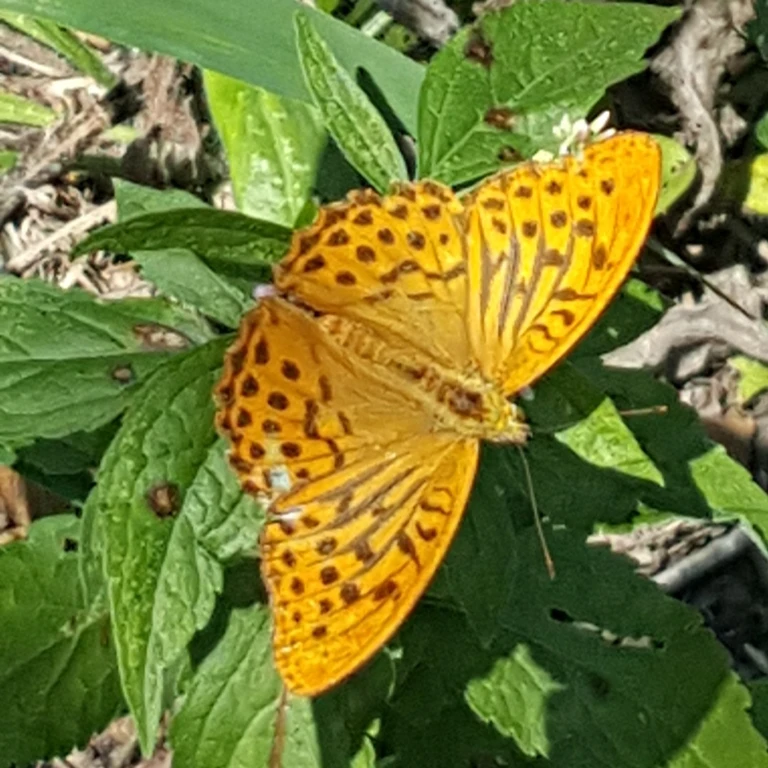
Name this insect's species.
Argynnis paphia
